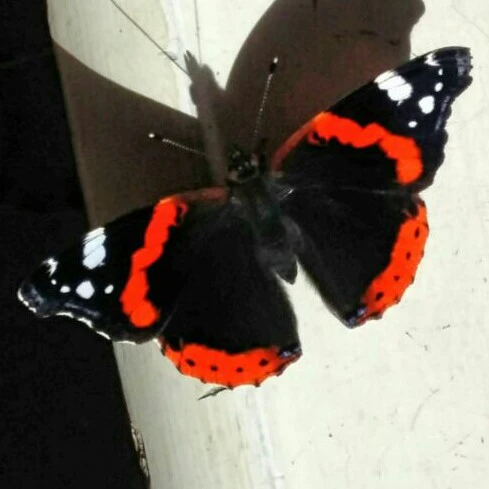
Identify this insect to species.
Vanessa atalanta
